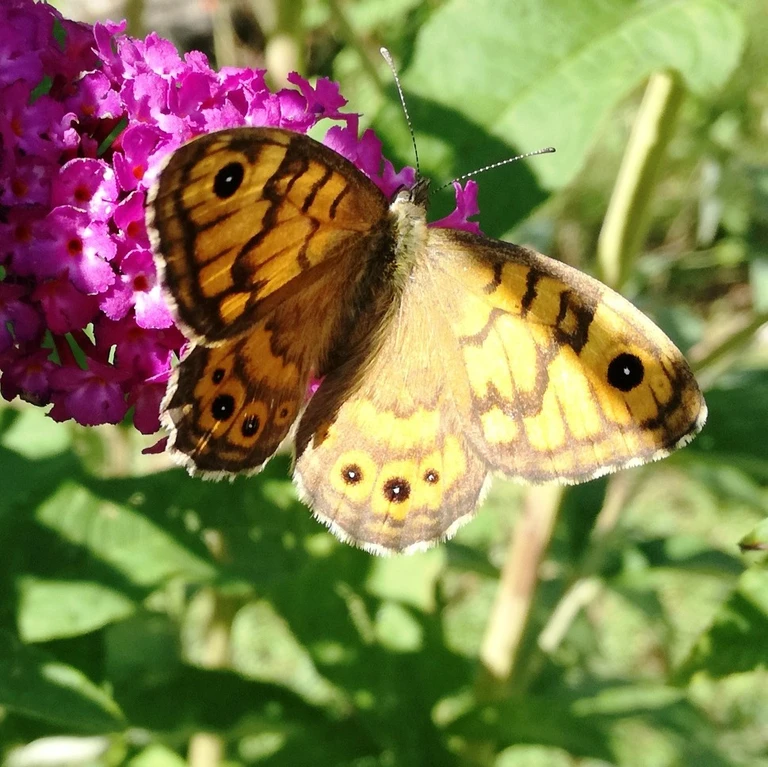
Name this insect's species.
Lasiommata megera (also Pararge megera)
